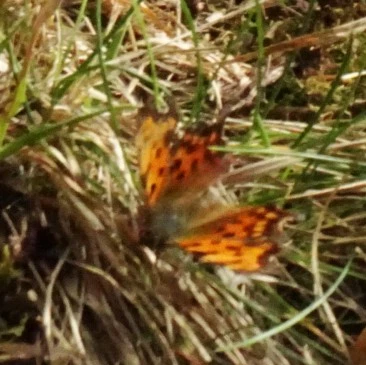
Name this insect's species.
Polygonia c-album
